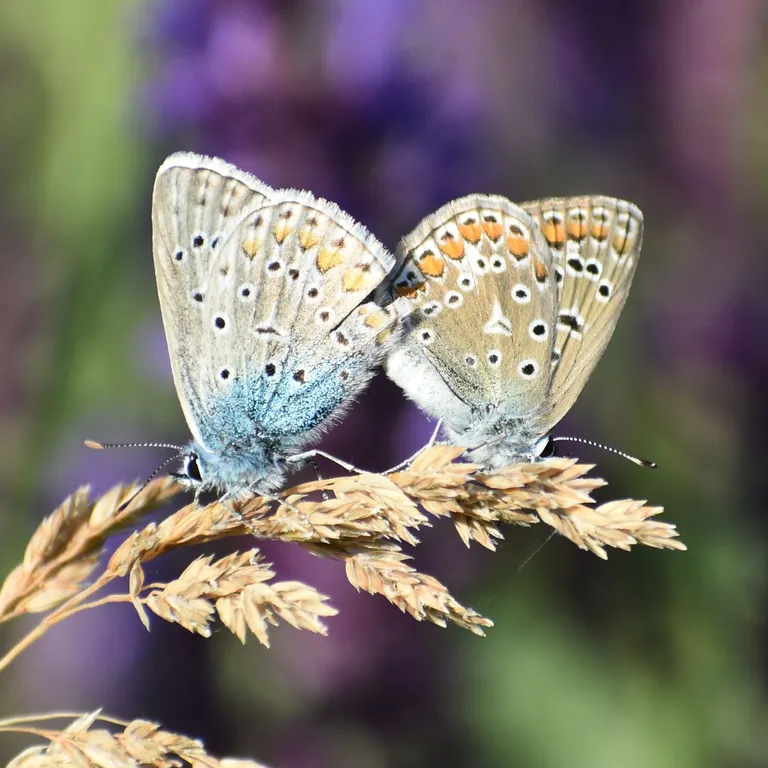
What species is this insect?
Polyommatus icarus
